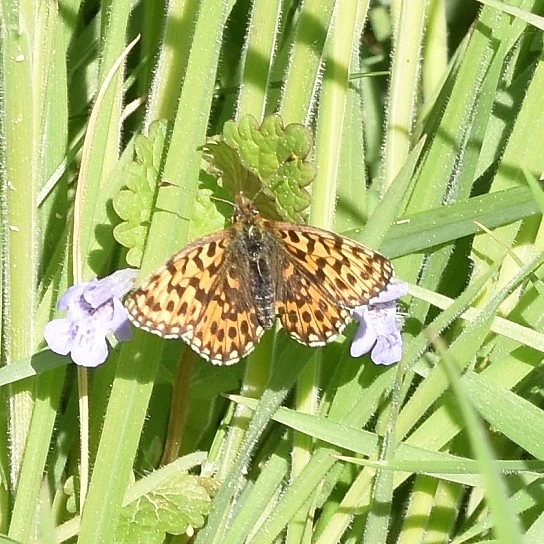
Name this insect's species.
Boloria dia
